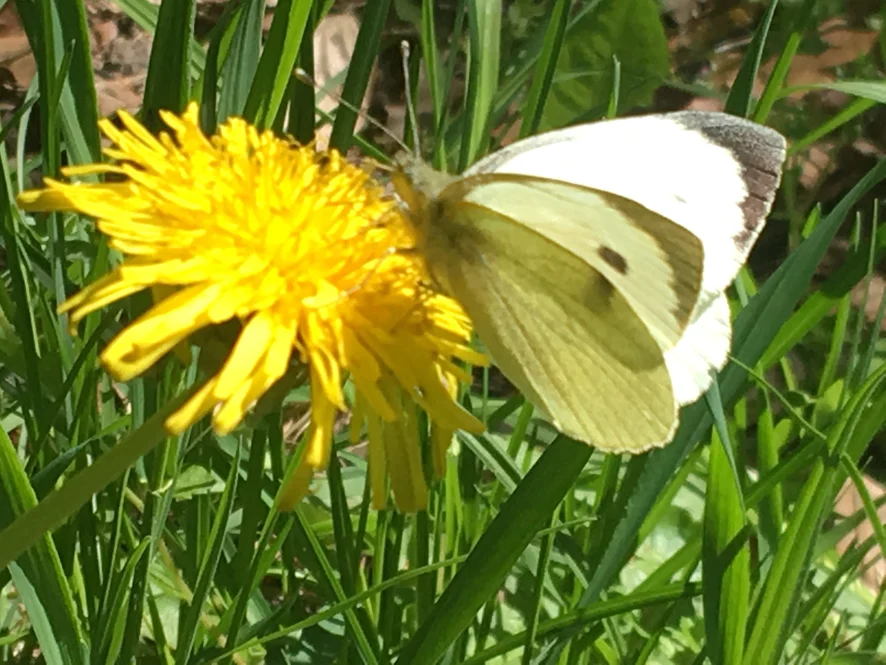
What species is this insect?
Pieris brassicae
